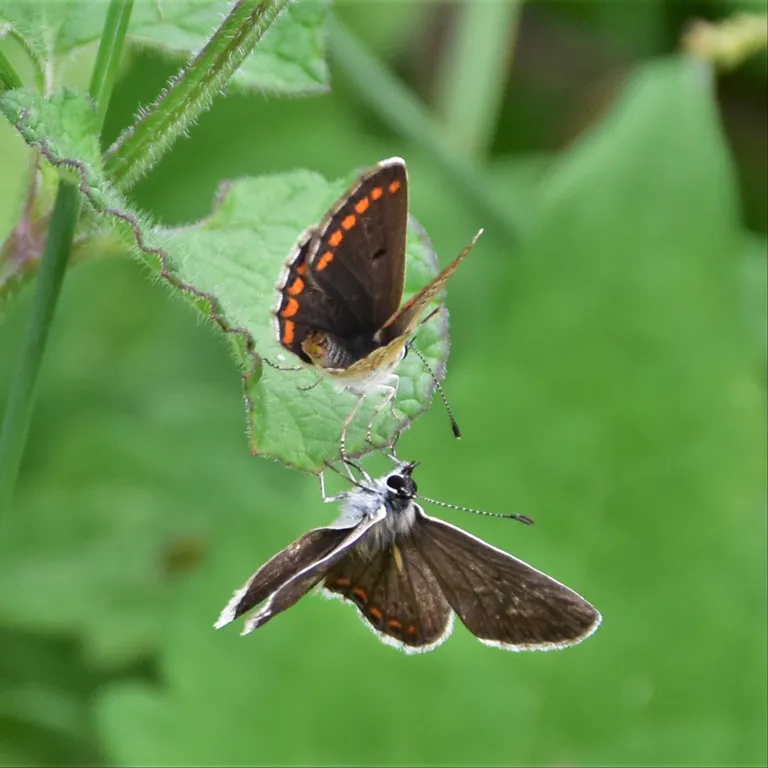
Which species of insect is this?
Aricia agestis/artaxerxes
